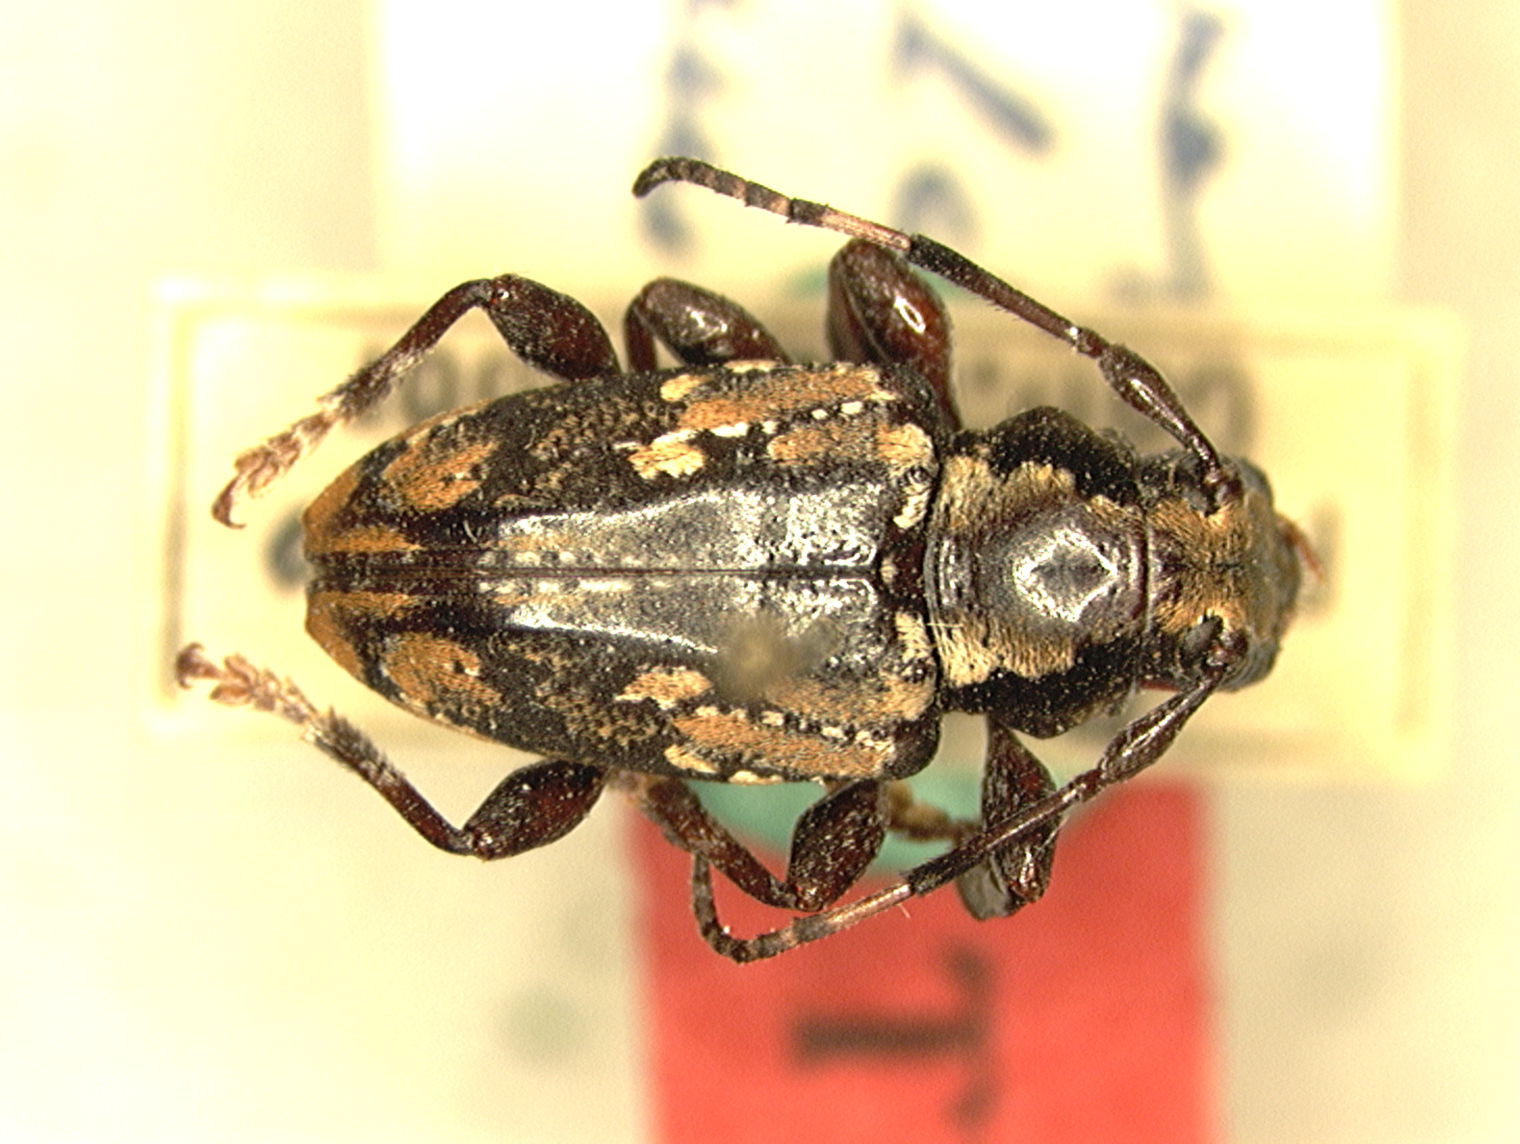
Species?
Acanthoderes ucayalensis
